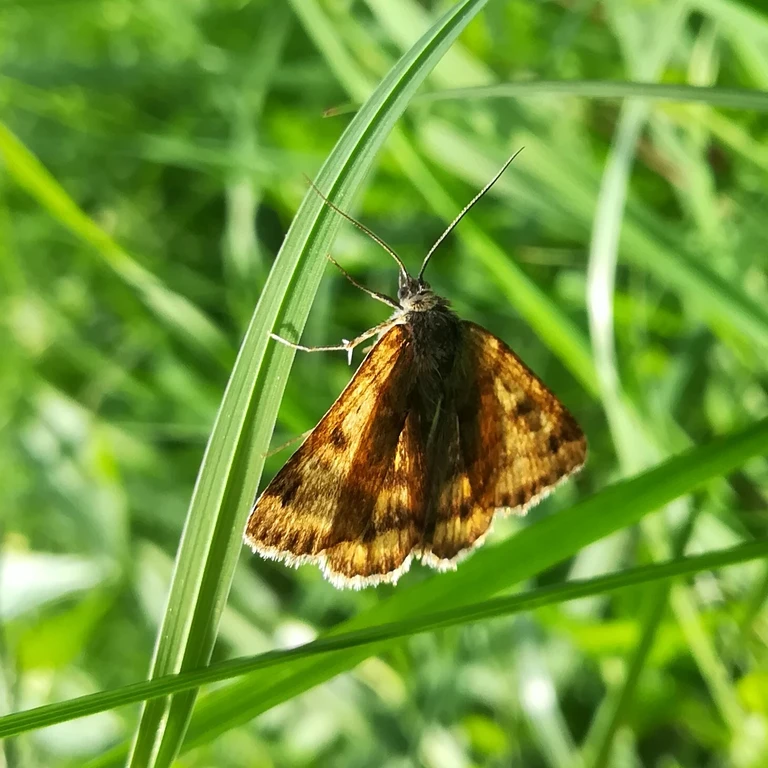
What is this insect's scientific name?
Euclidia glyphica
